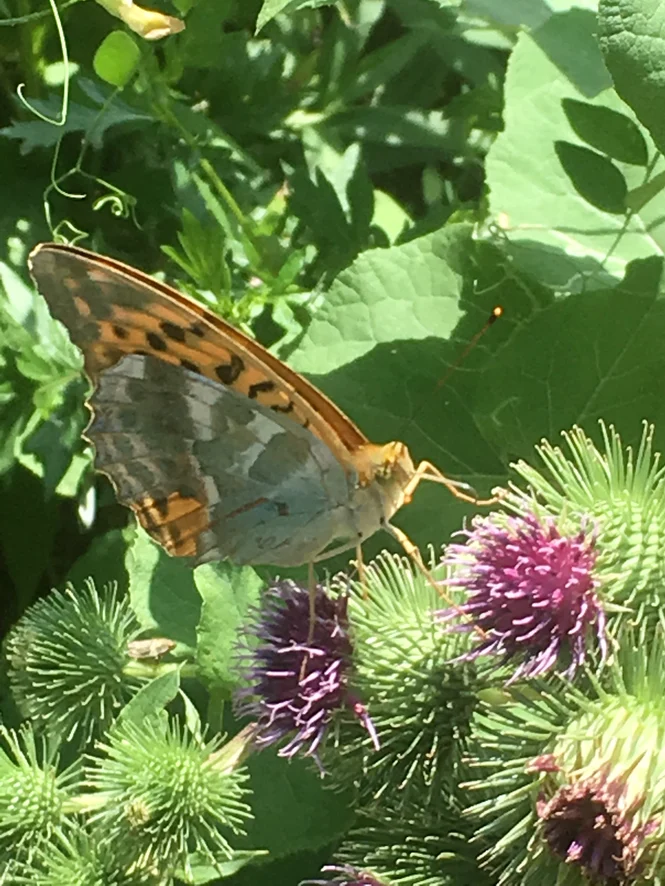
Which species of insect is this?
Argynnis paphia
